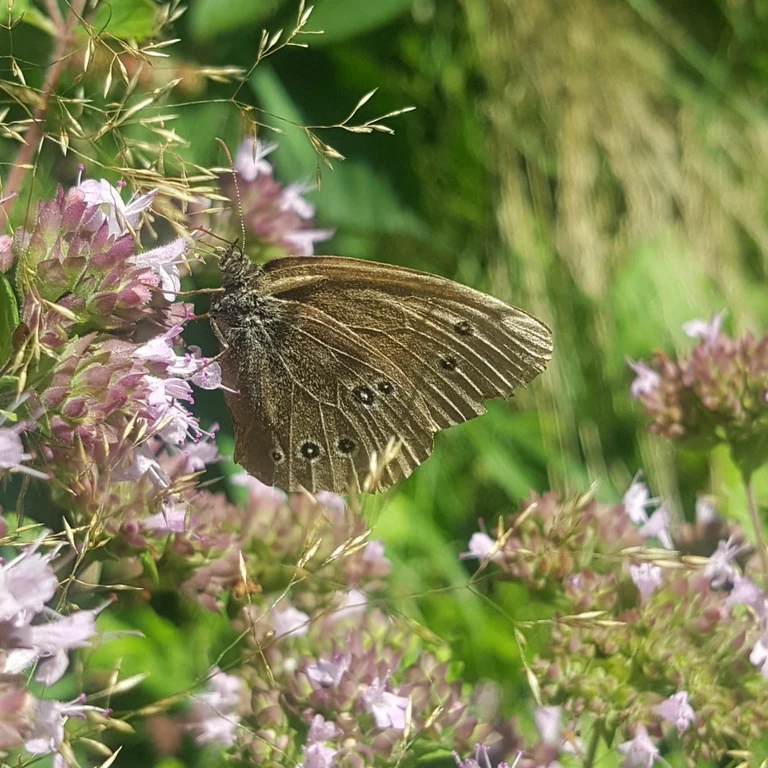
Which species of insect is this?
Aphantopus hyperantus
